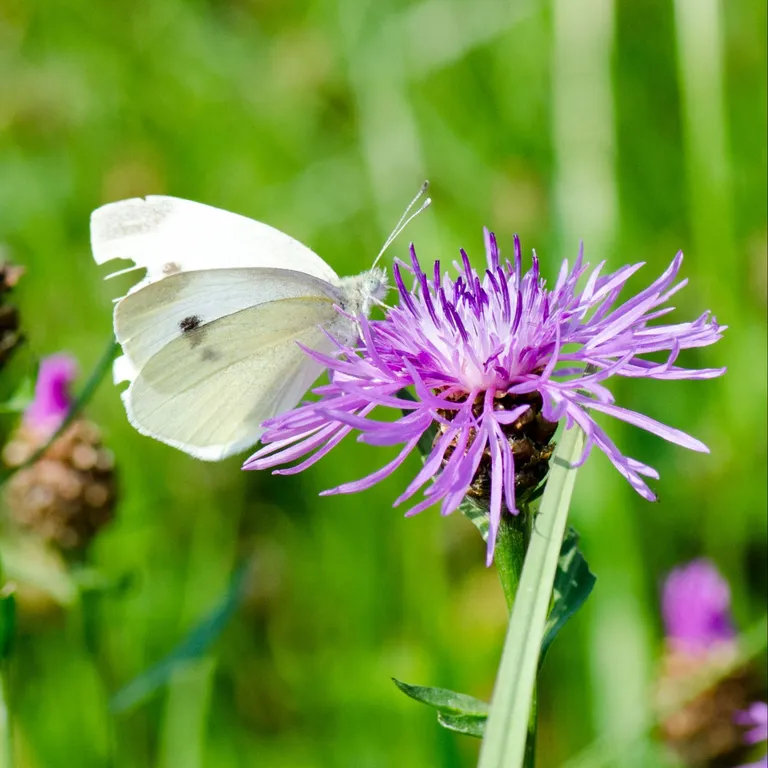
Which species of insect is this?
Pieris rapae
